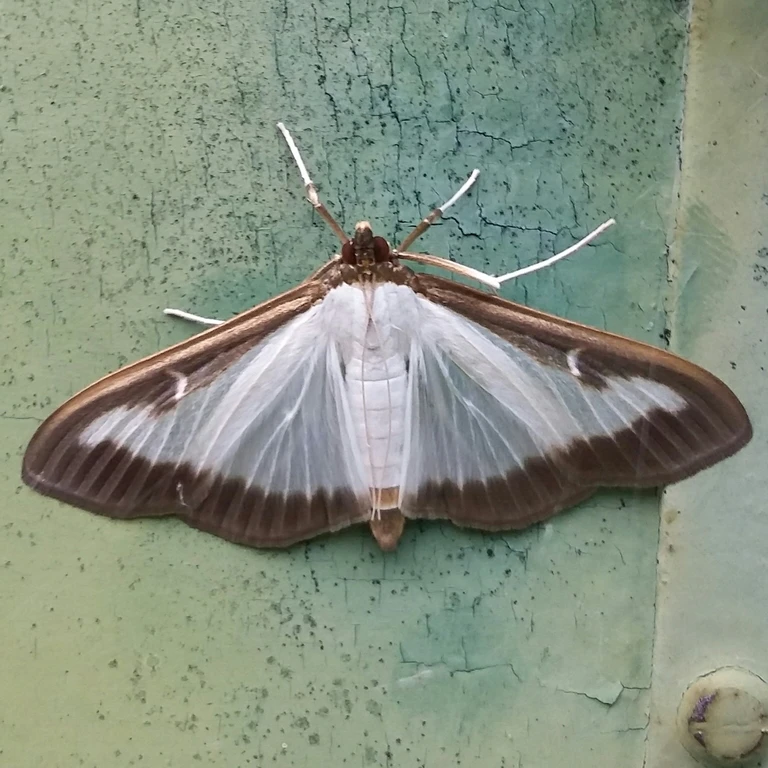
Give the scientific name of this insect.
Cydalima perspectalis
